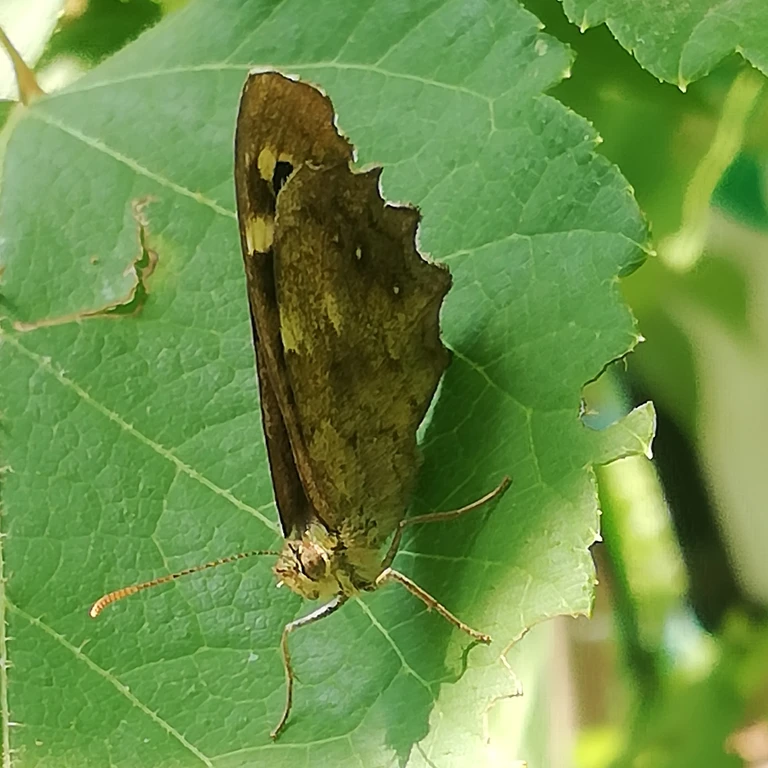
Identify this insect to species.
Pararge aegeria
